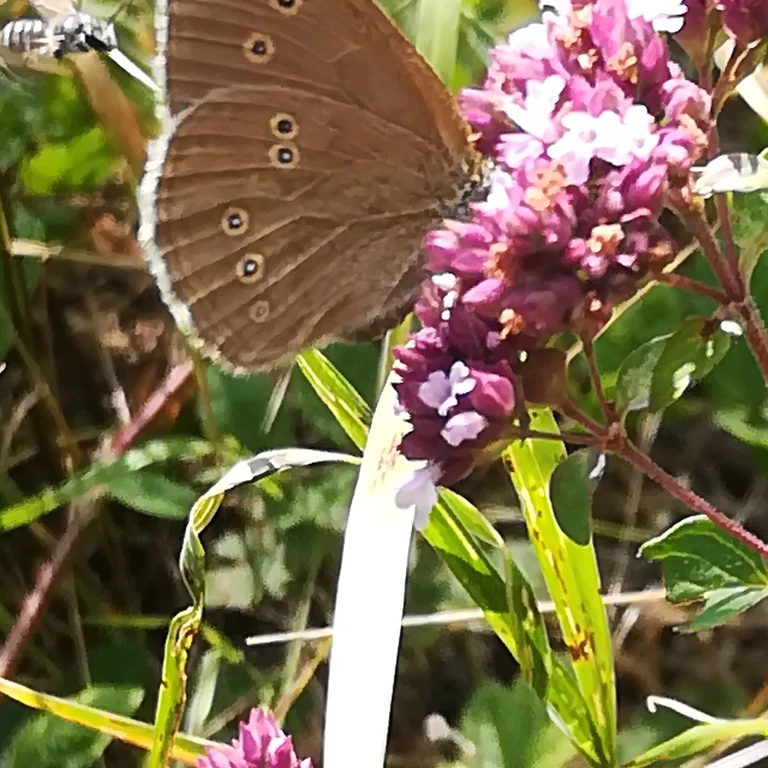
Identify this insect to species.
Aphantopus hyperantus
